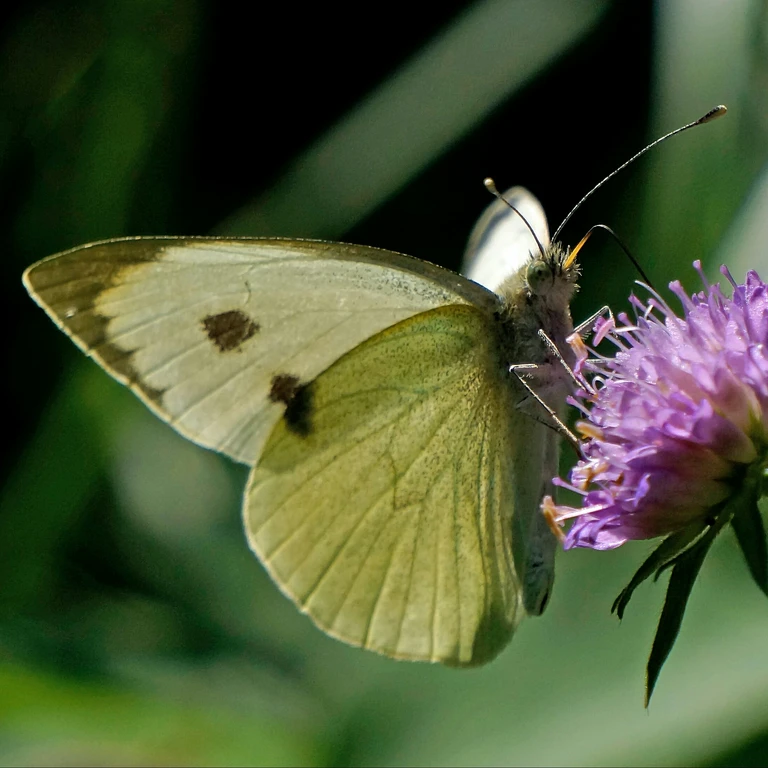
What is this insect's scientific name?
Pieris brassicae
